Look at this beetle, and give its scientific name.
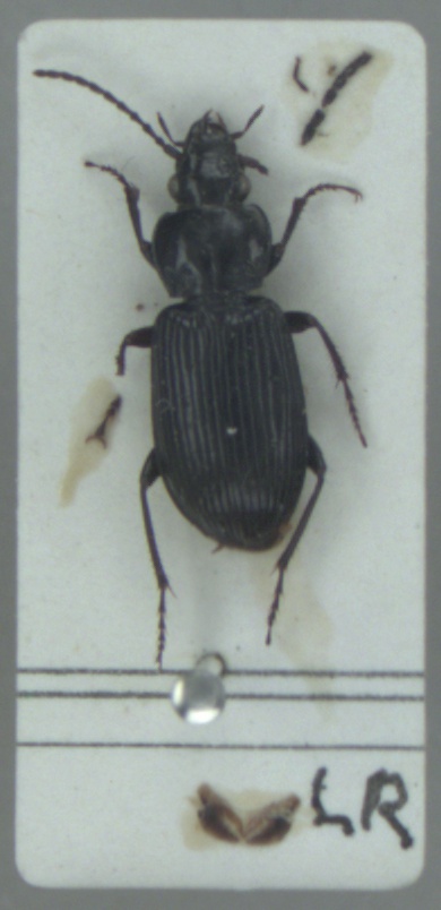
Pterostichus nigrita
